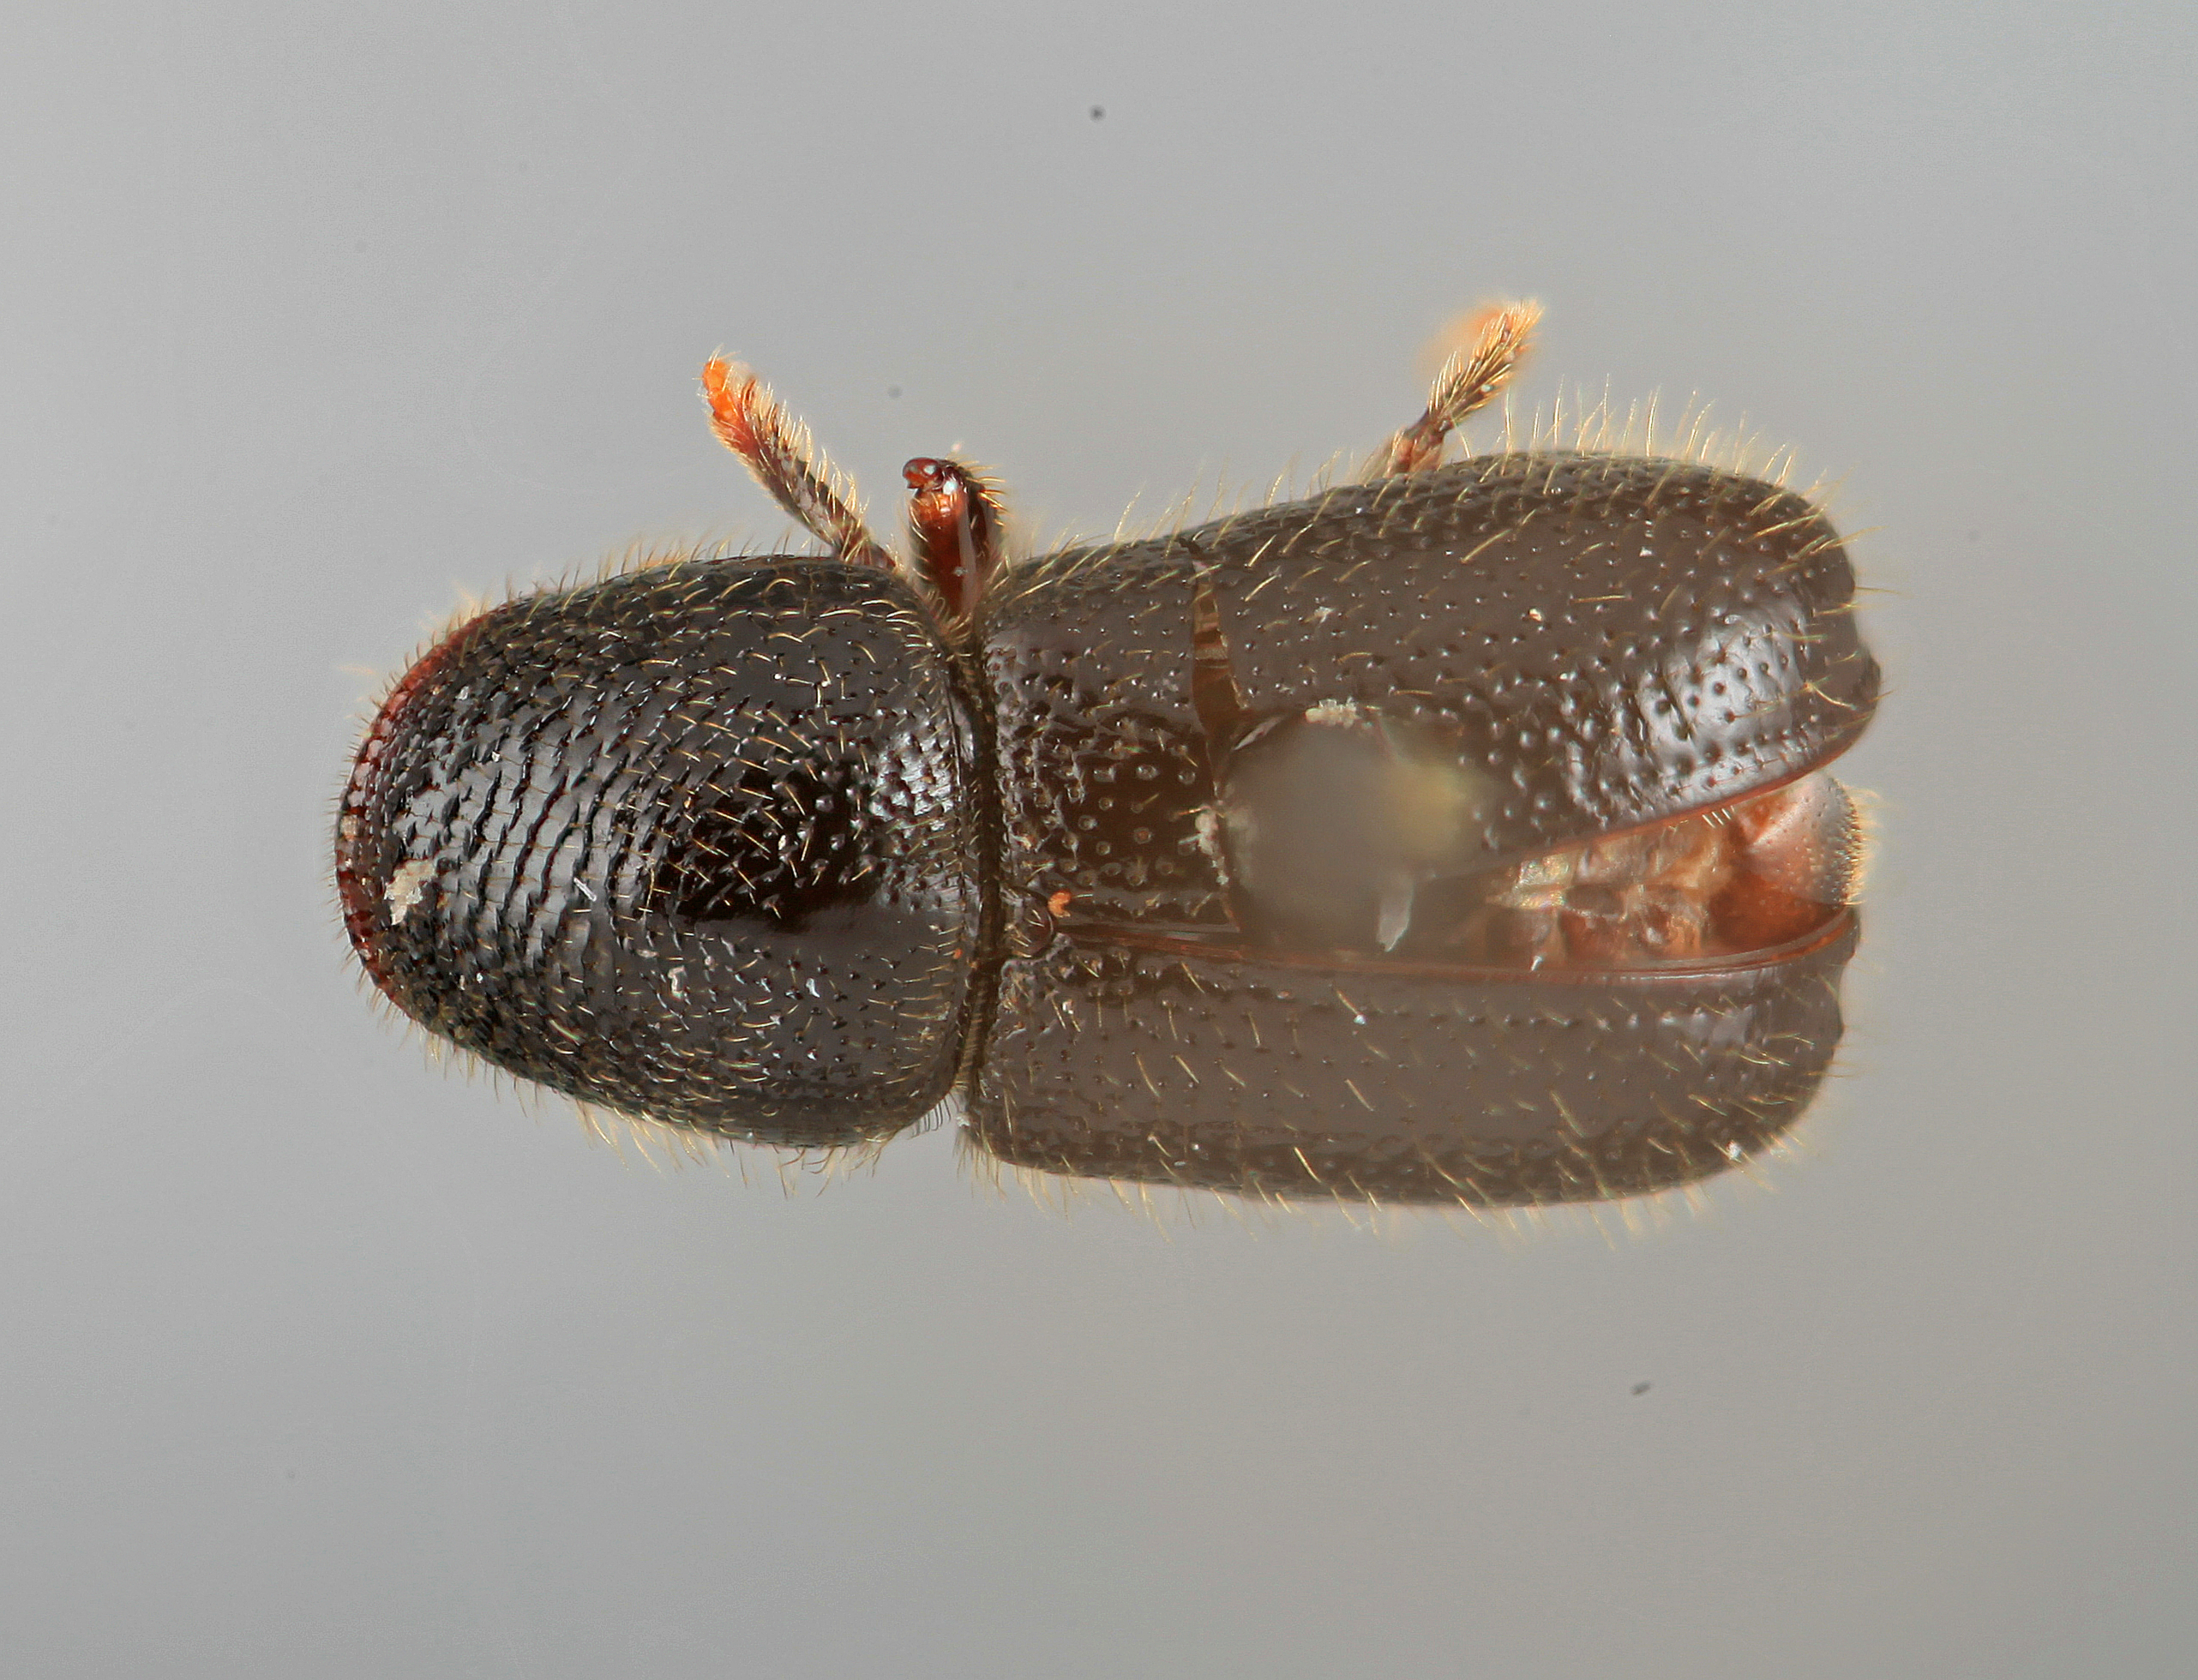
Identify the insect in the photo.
Conophthorus echinatae
